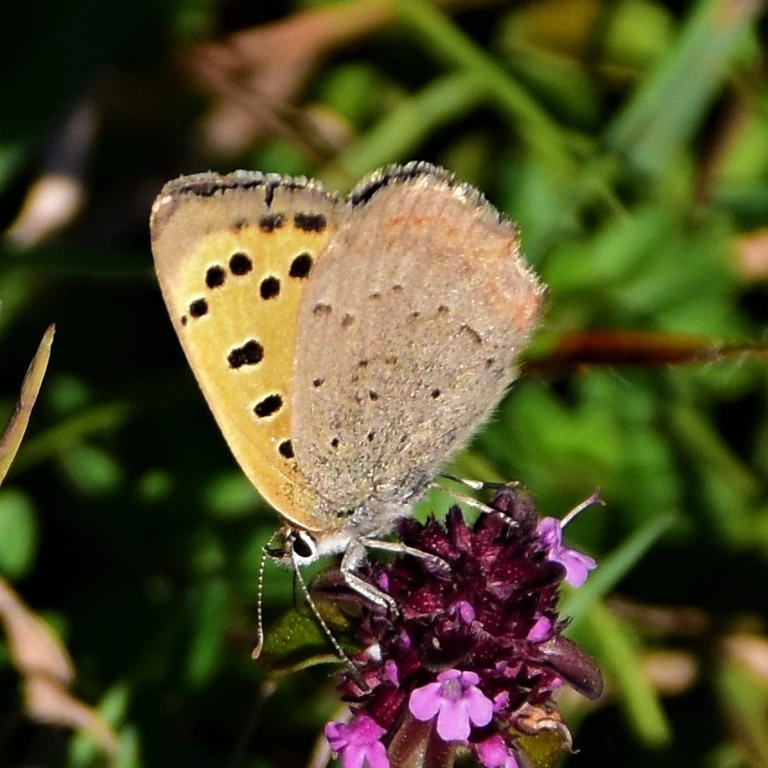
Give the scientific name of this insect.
Lycaena phlaeas
